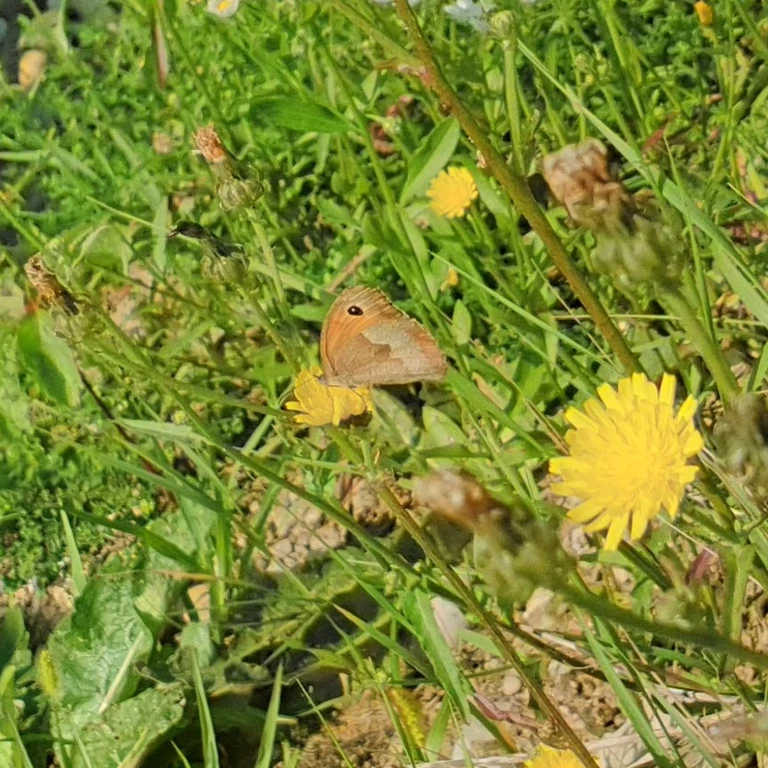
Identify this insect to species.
Maniola jurtina
